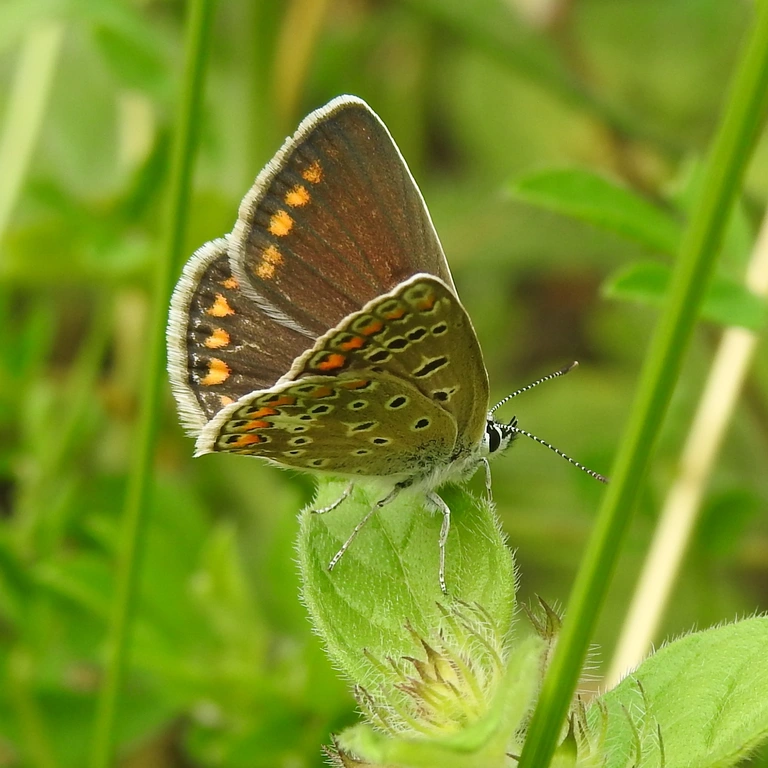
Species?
Polyommatus icarus
